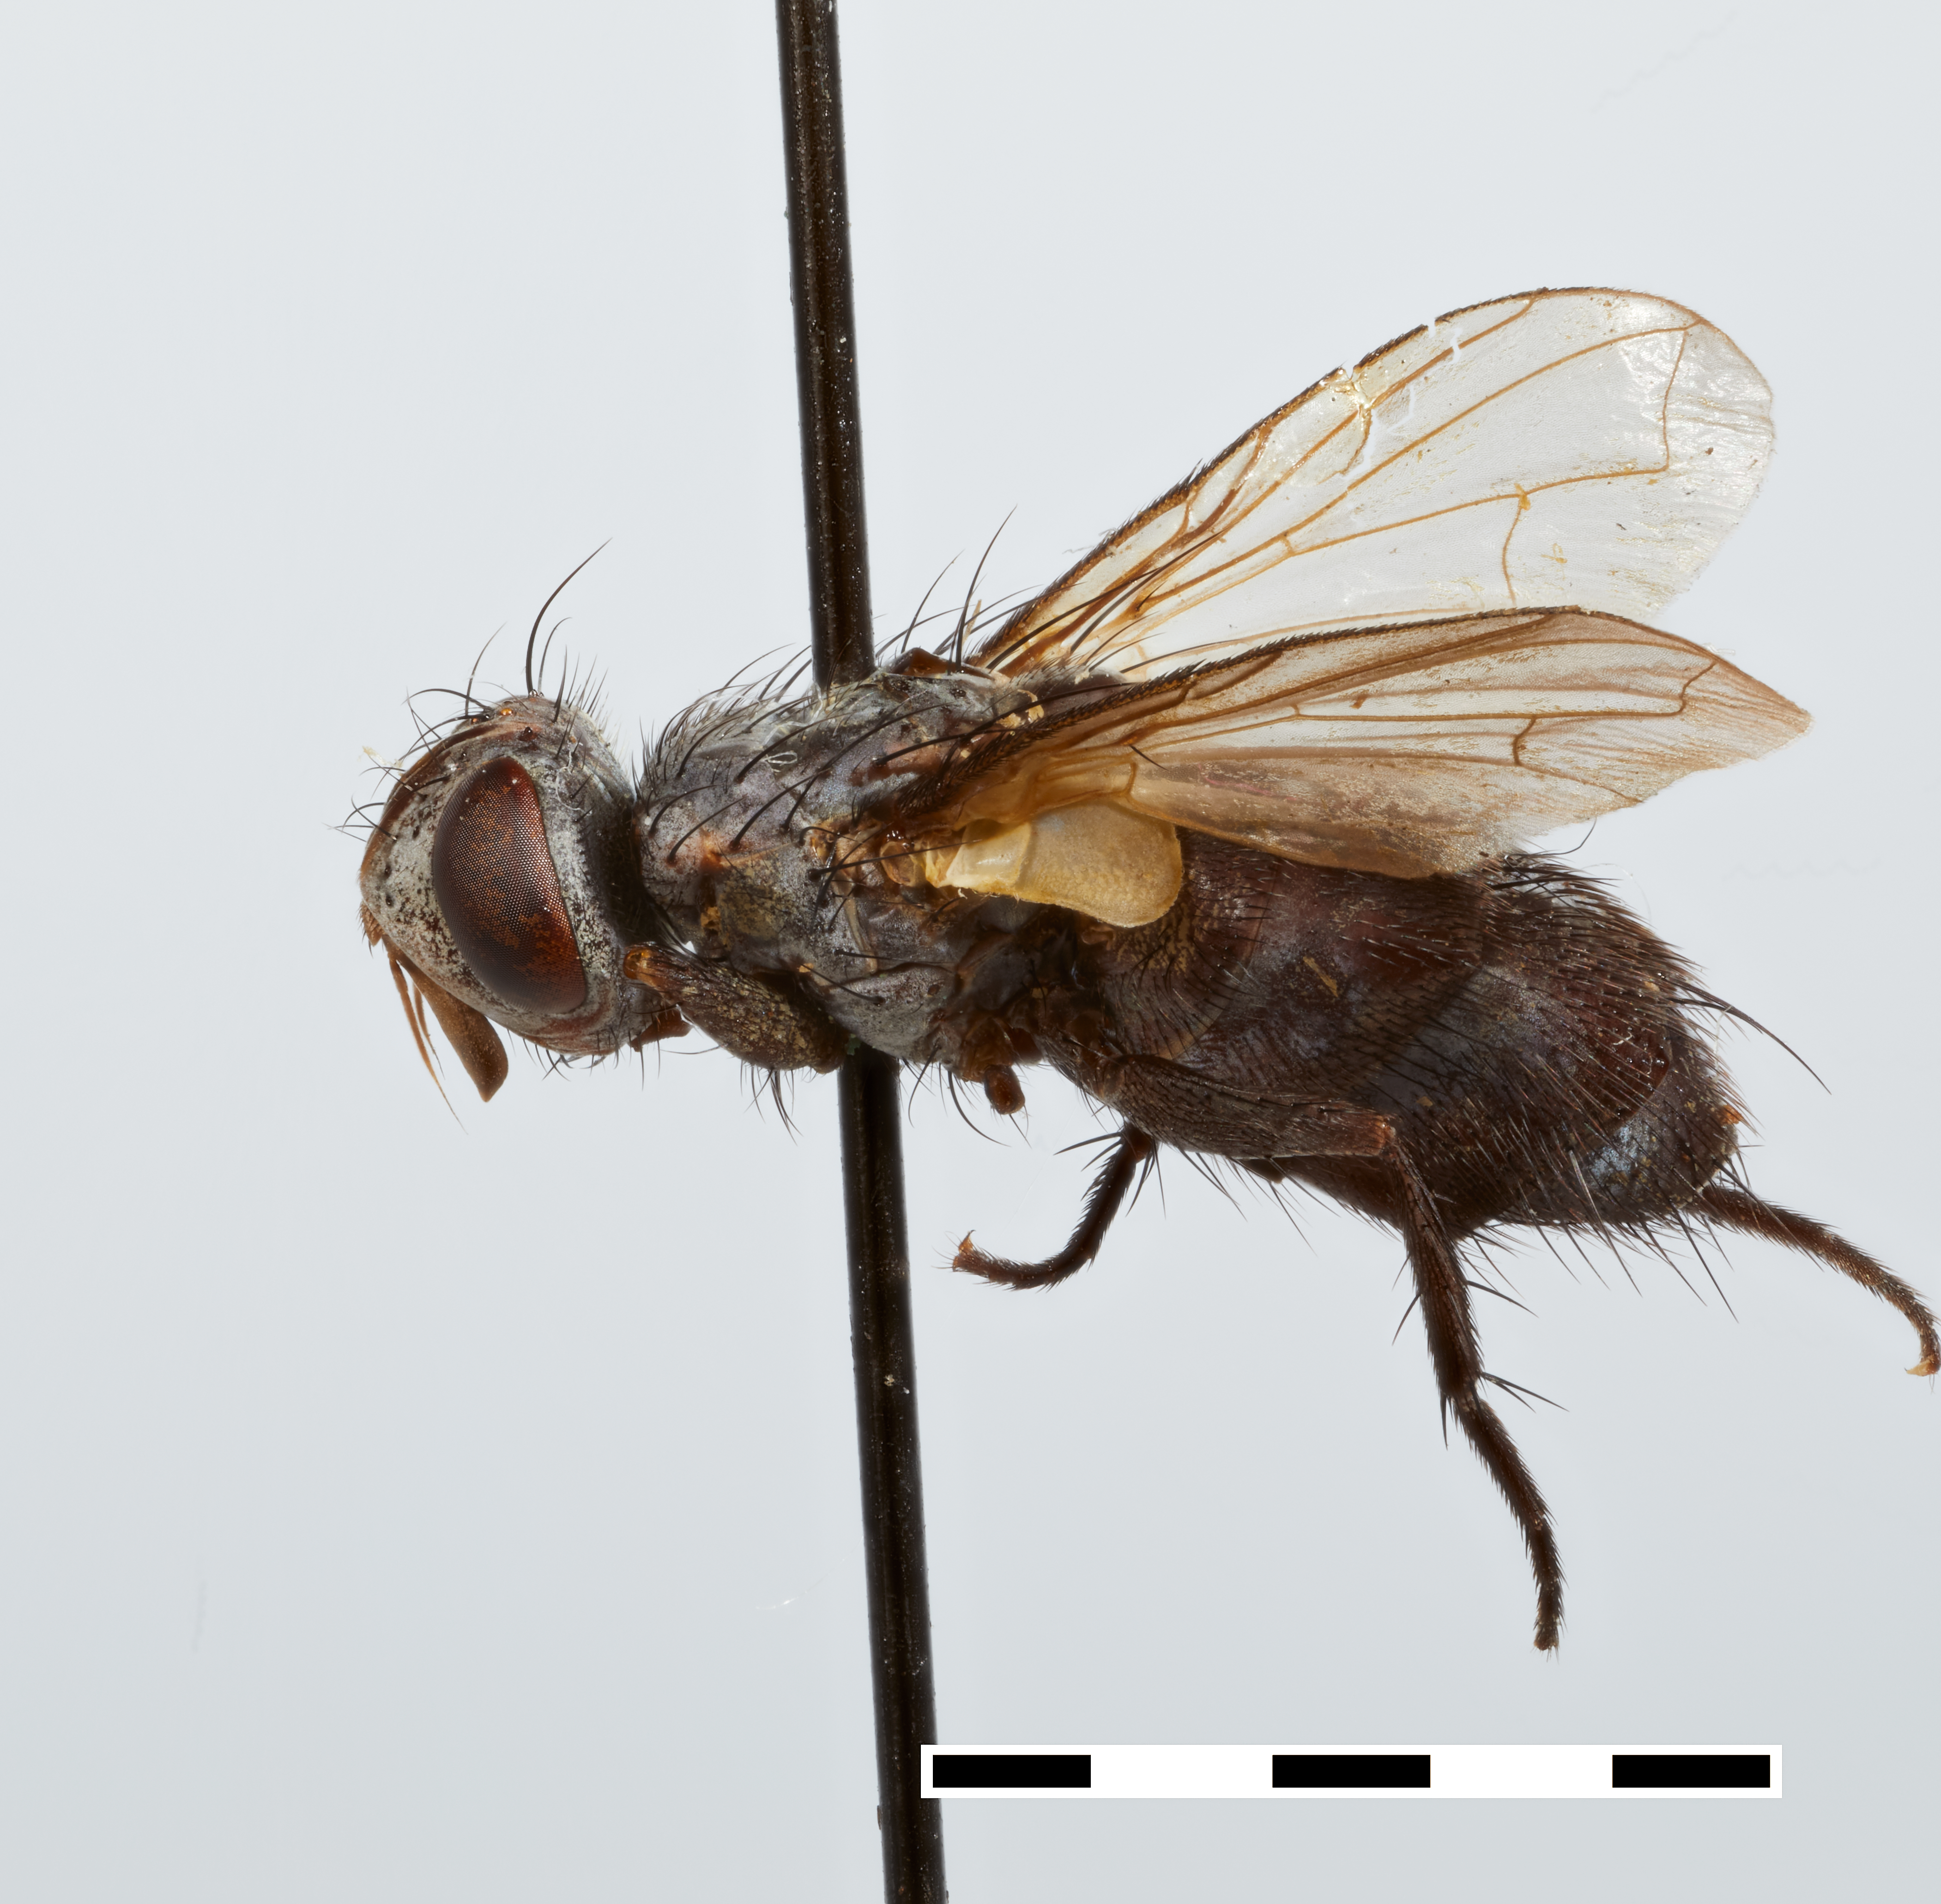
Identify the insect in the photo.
Diatraeophaga striatalis
